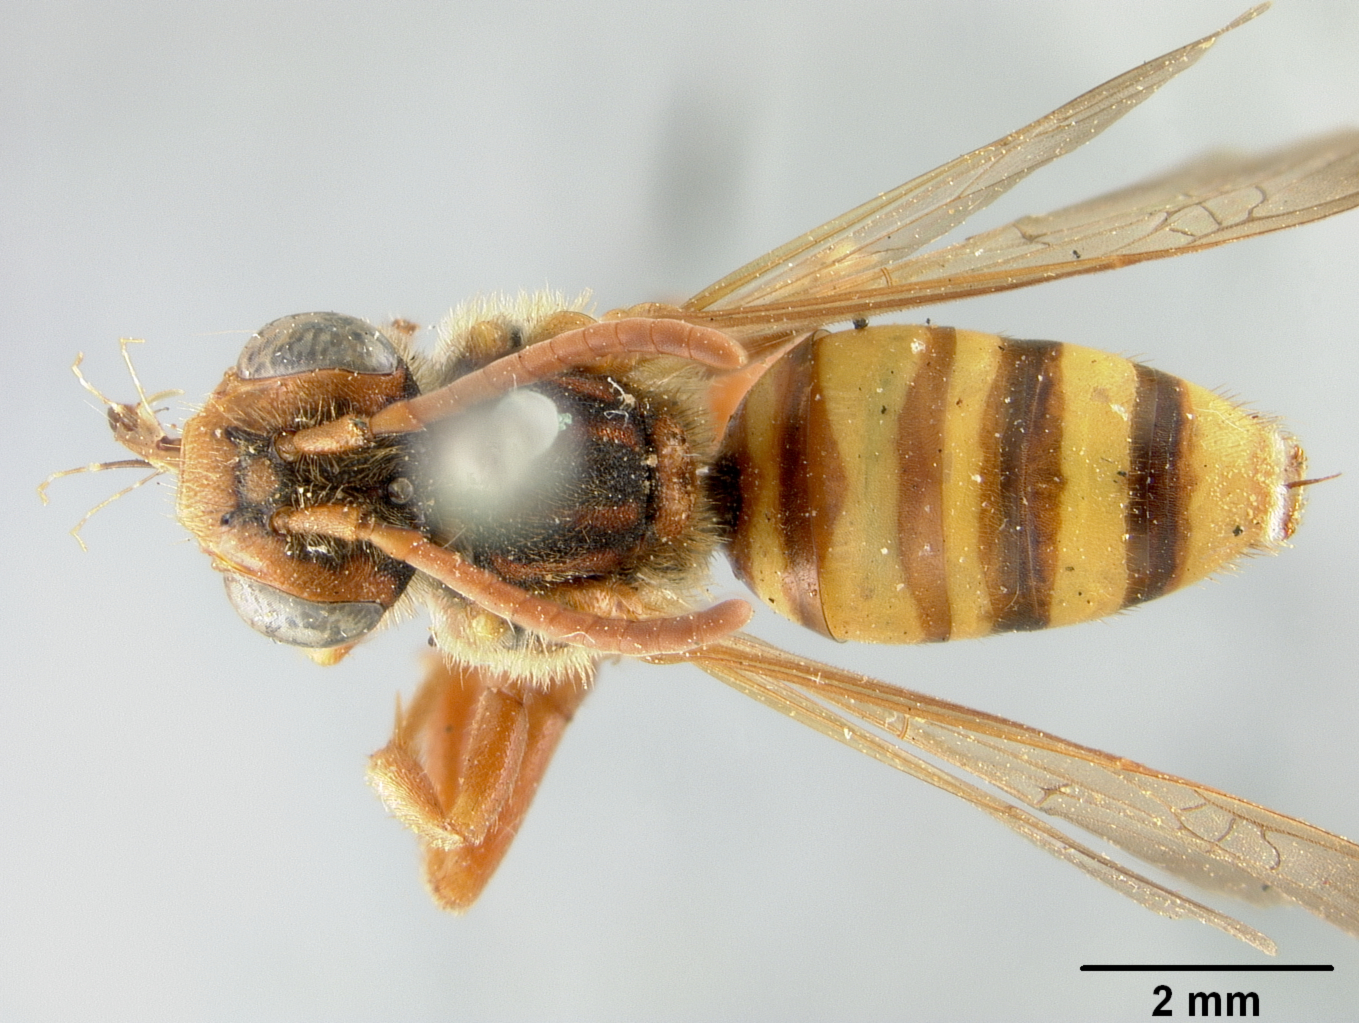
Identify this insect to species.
Nomada placitensis
